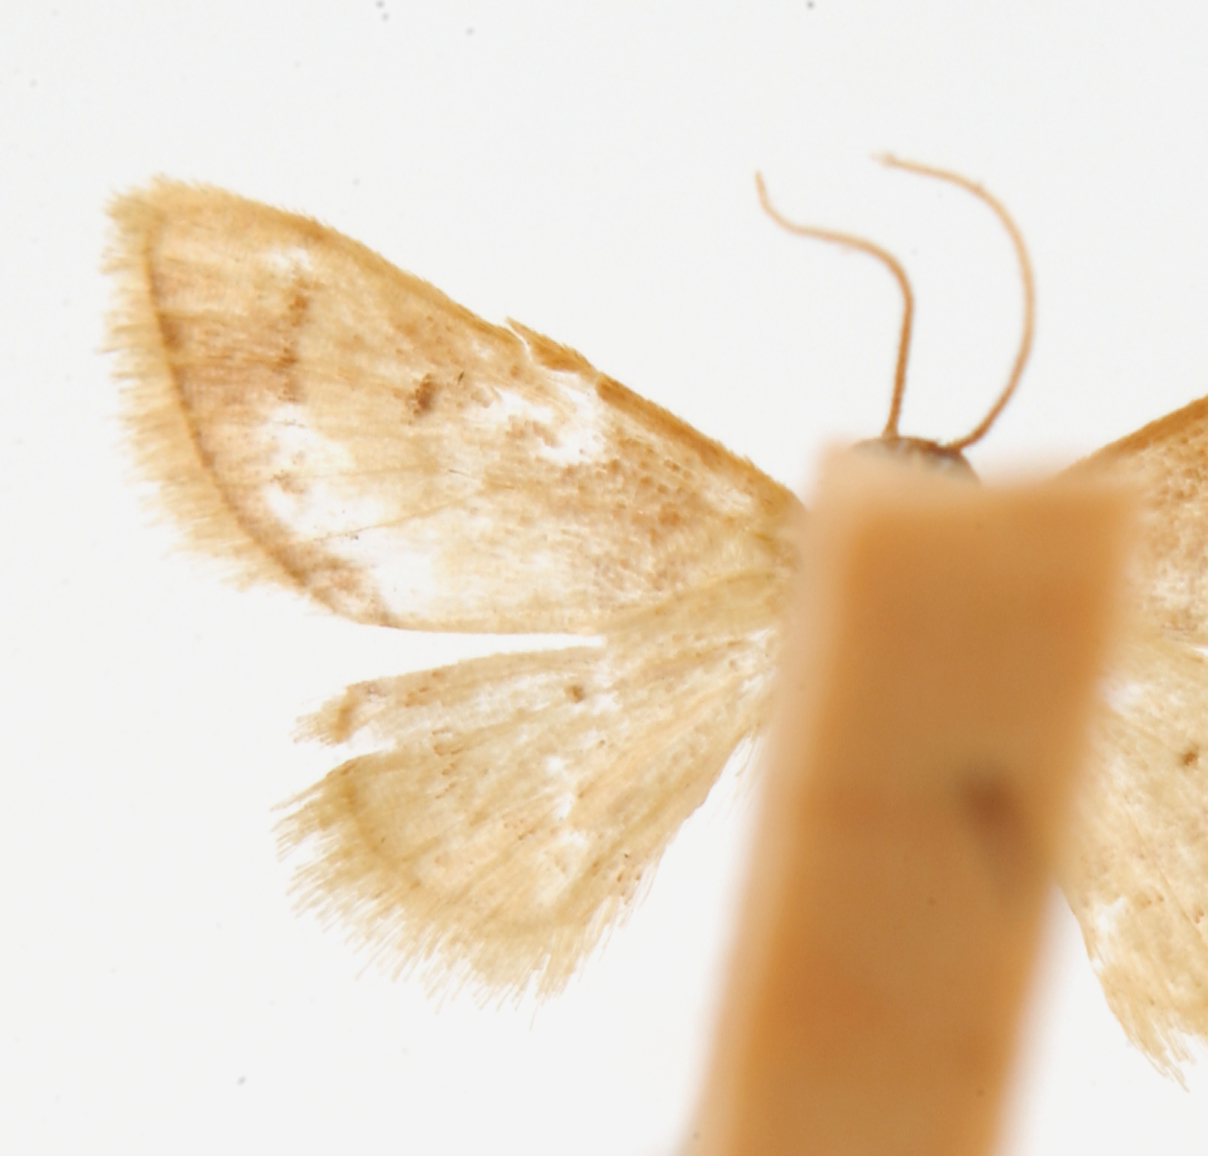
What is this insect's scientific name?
Ptychopoda clothula
